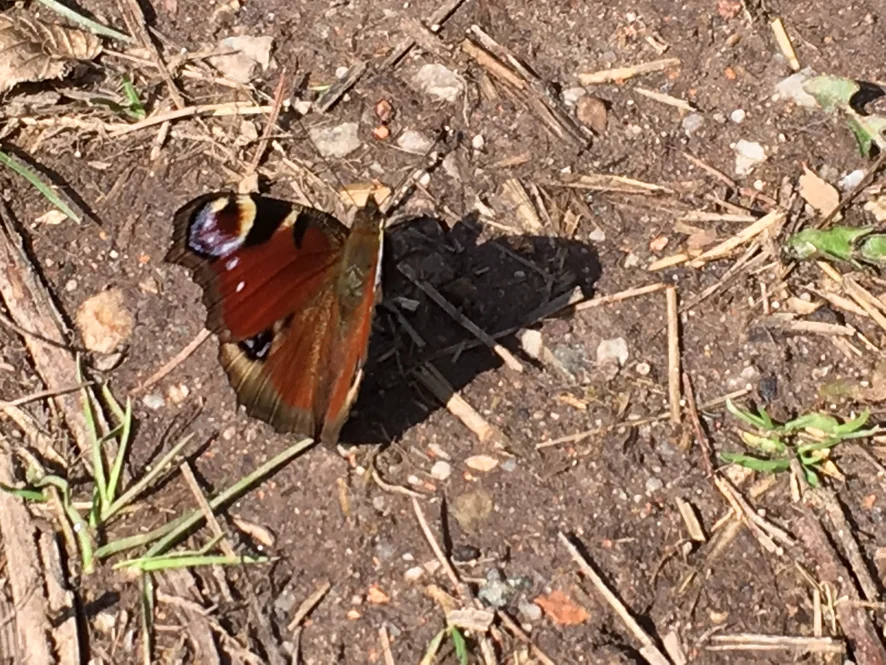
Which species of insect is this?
Aglais io
